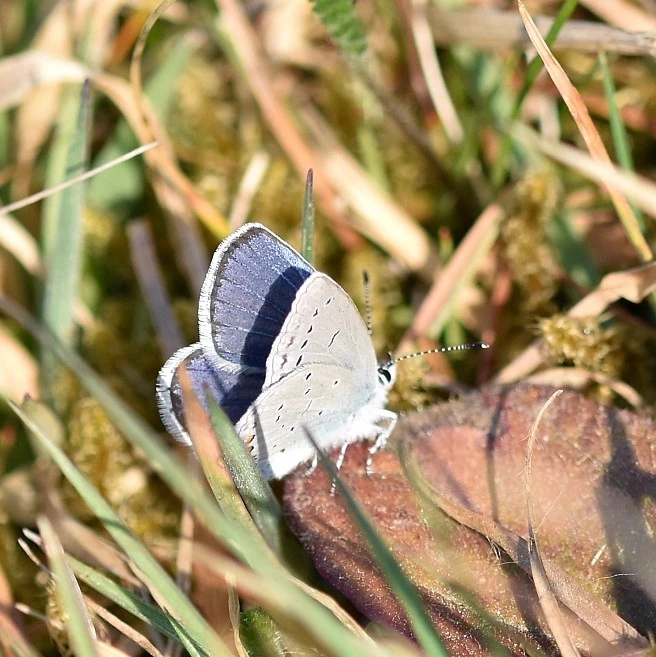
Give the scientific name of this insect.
Cupido argiades (also Elkalyce argiades)
